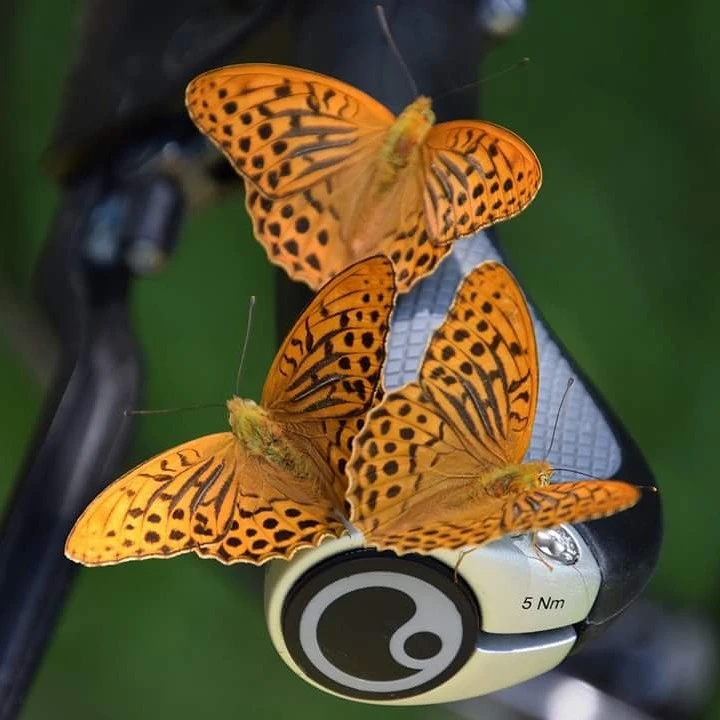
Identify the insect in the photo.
Argynnis paphia
